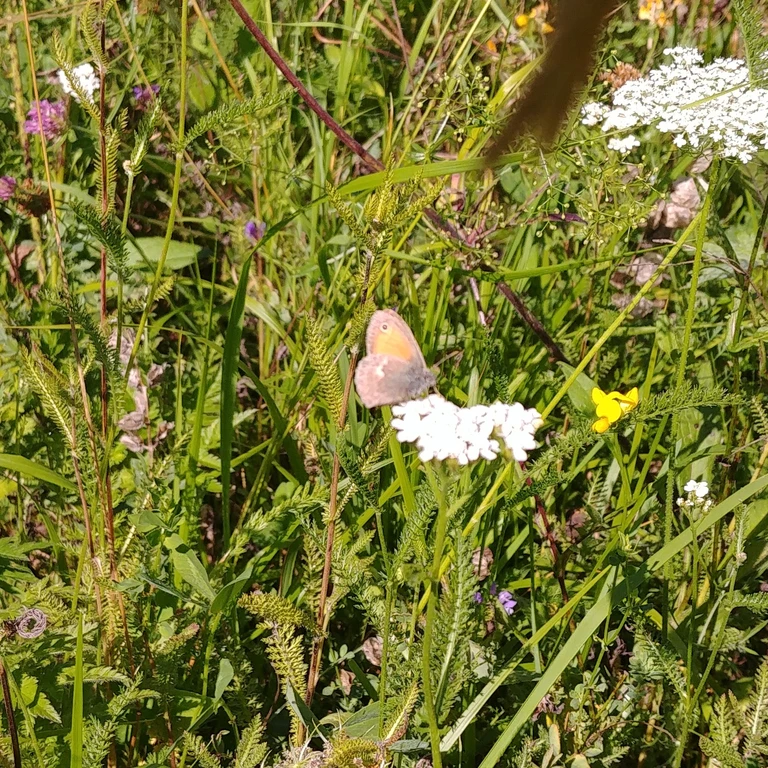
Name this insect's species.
Coenonympha pamphilus
